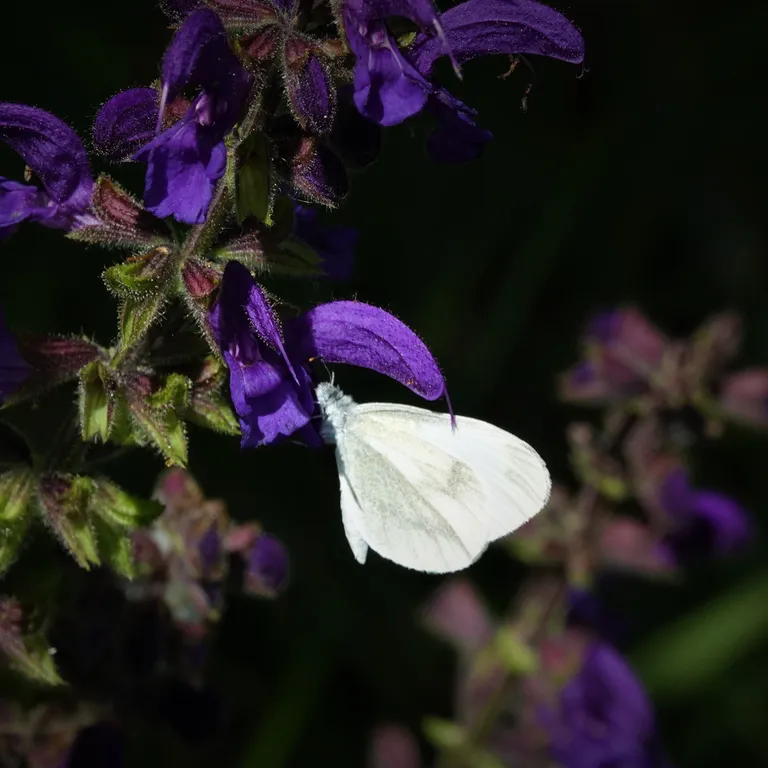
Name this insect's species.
Leptidea sinapis/juvernica
